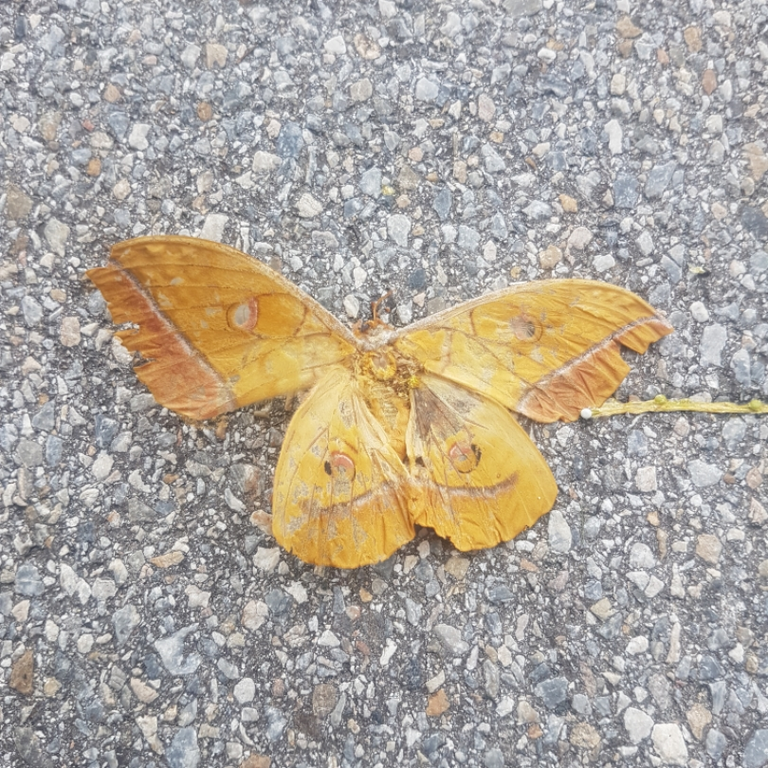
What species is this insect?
Antheraea yamamai
